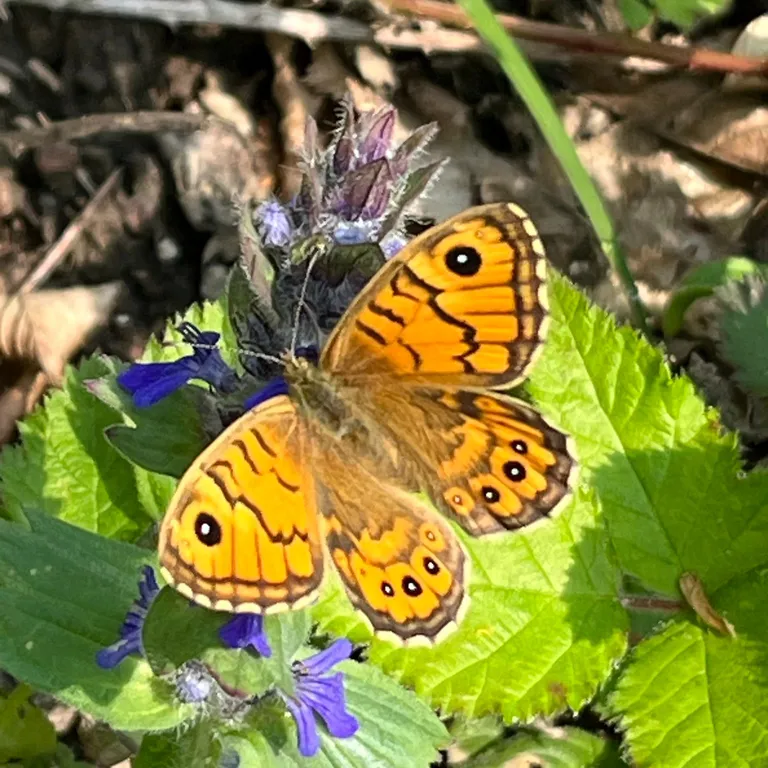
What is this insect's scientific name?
Lasiommata megera (also Pararge megera)
